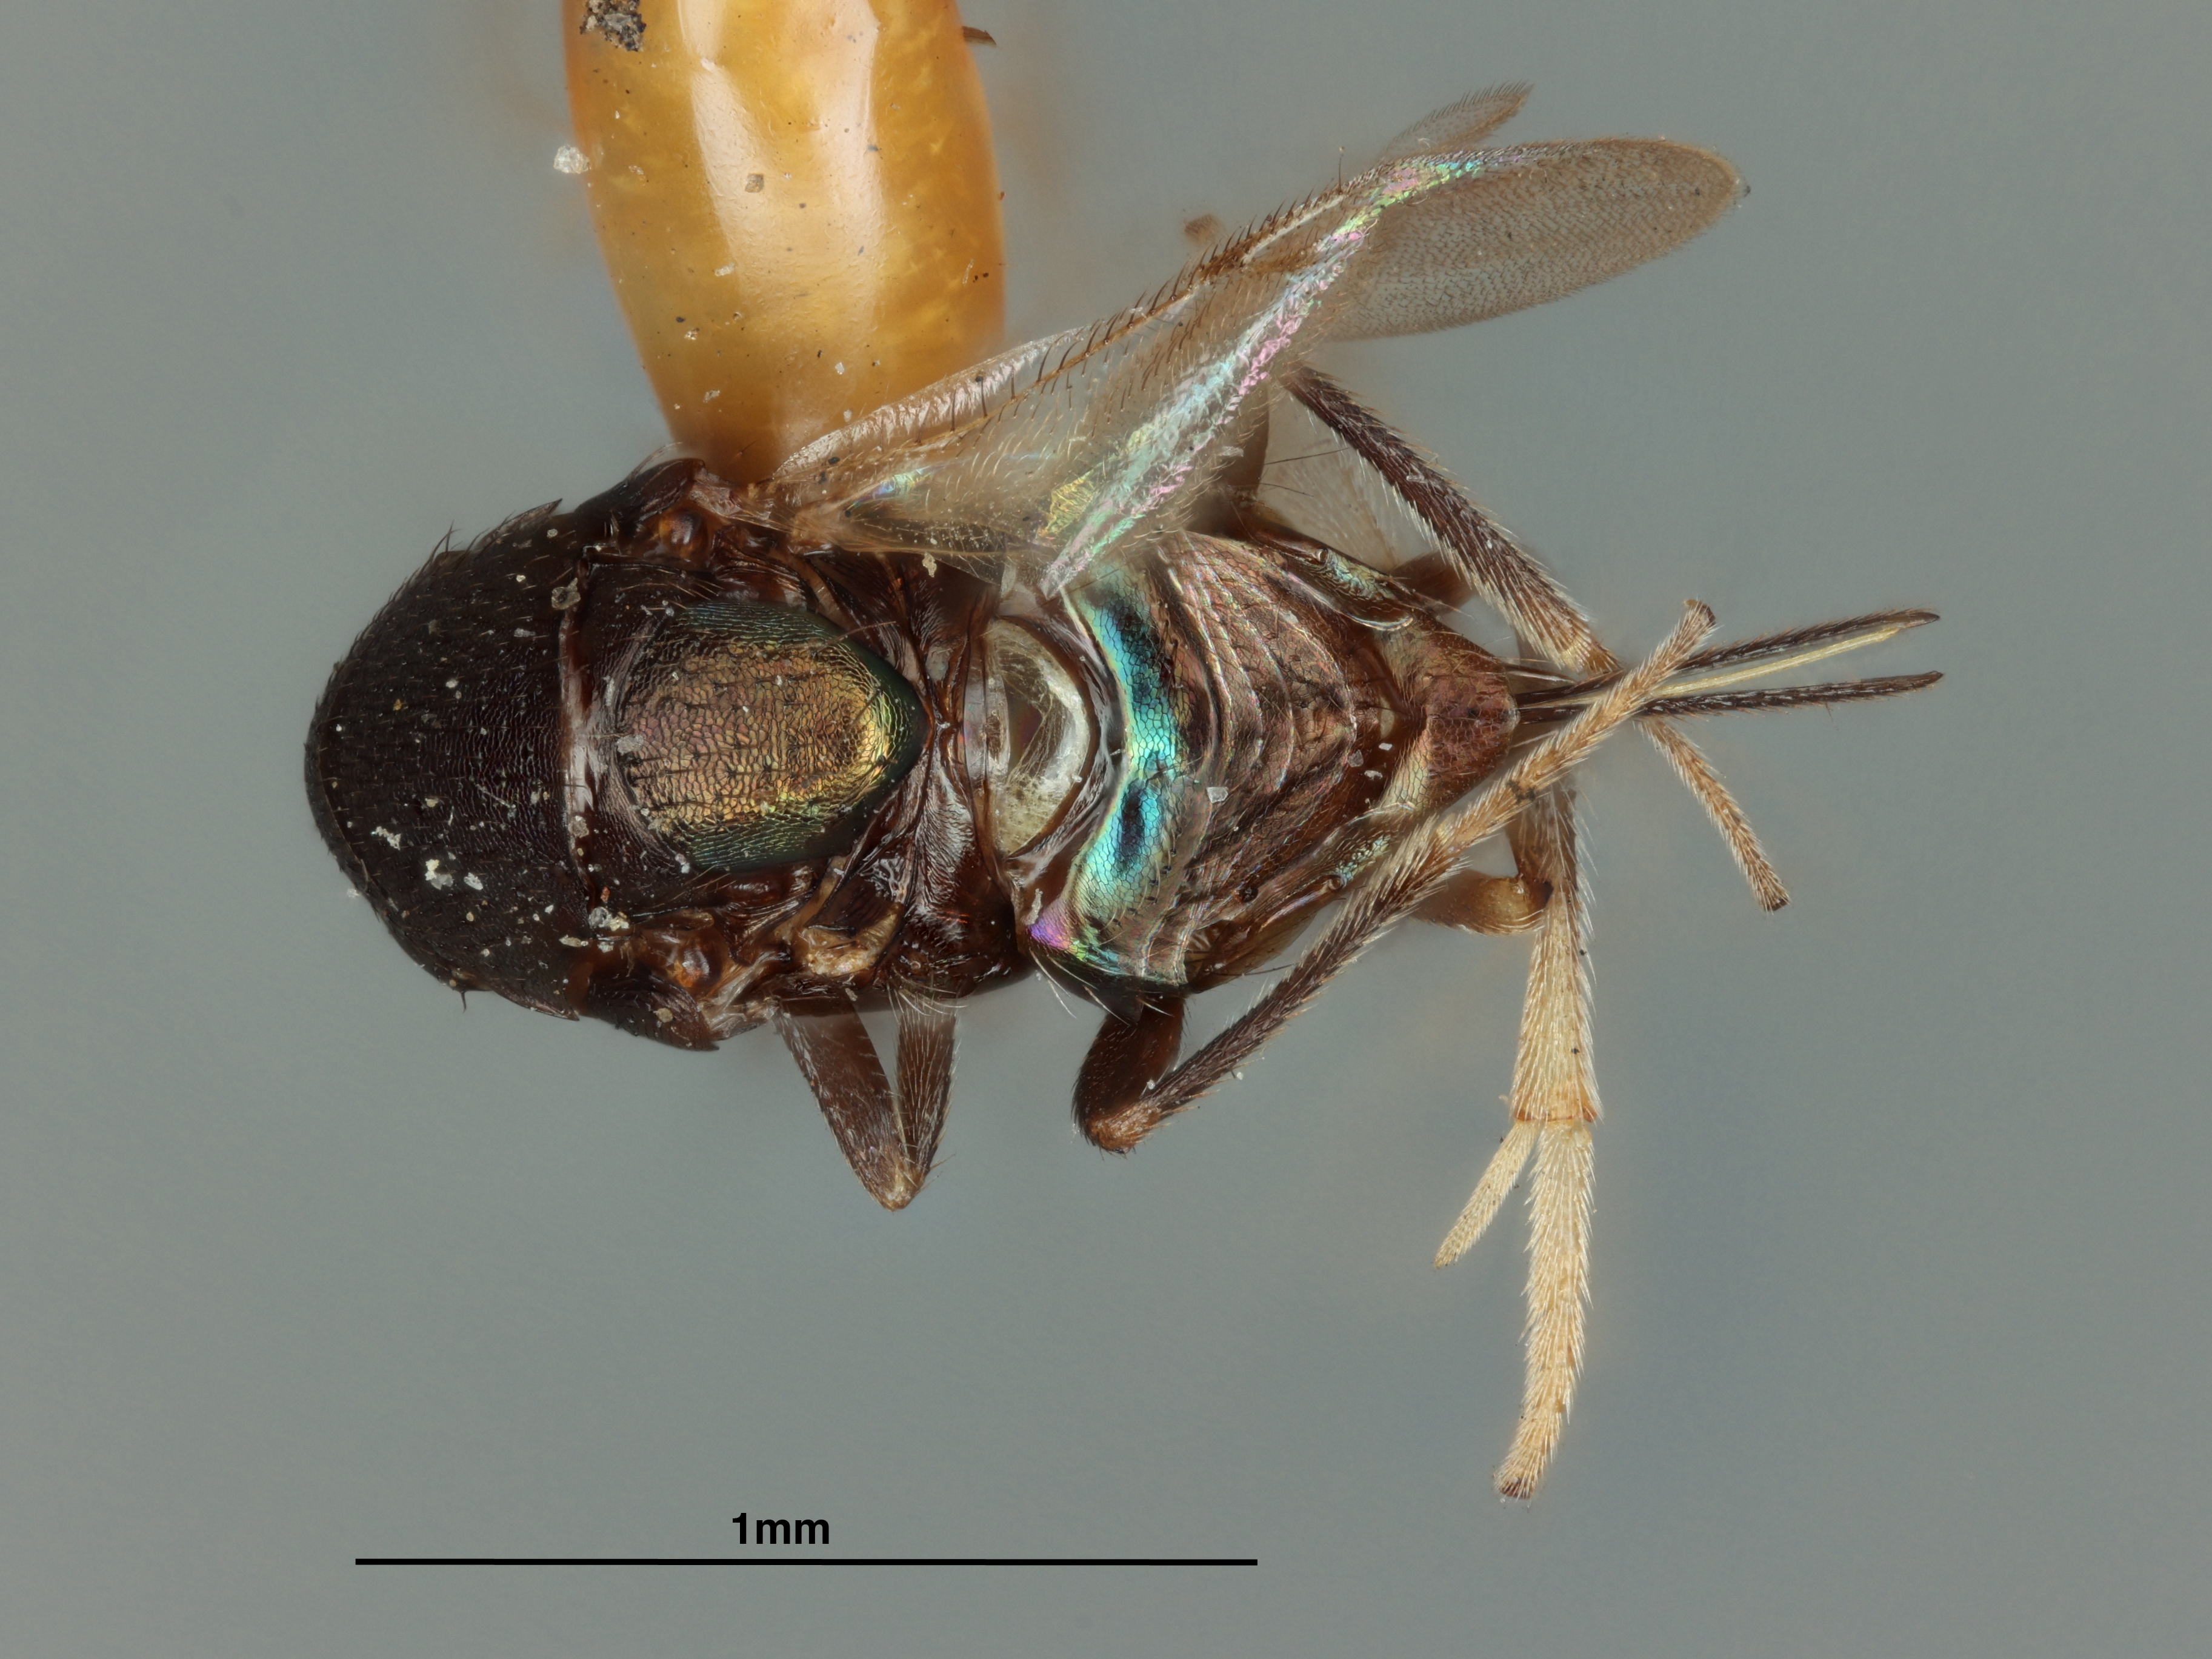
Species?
Cerchysius whittieri
